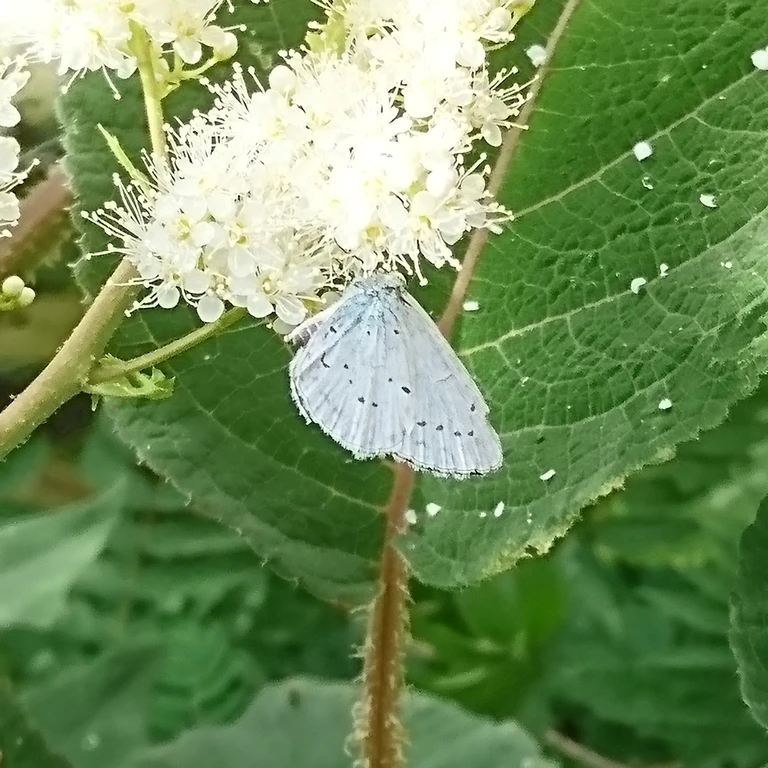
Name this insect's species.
Celastrina argiolus
